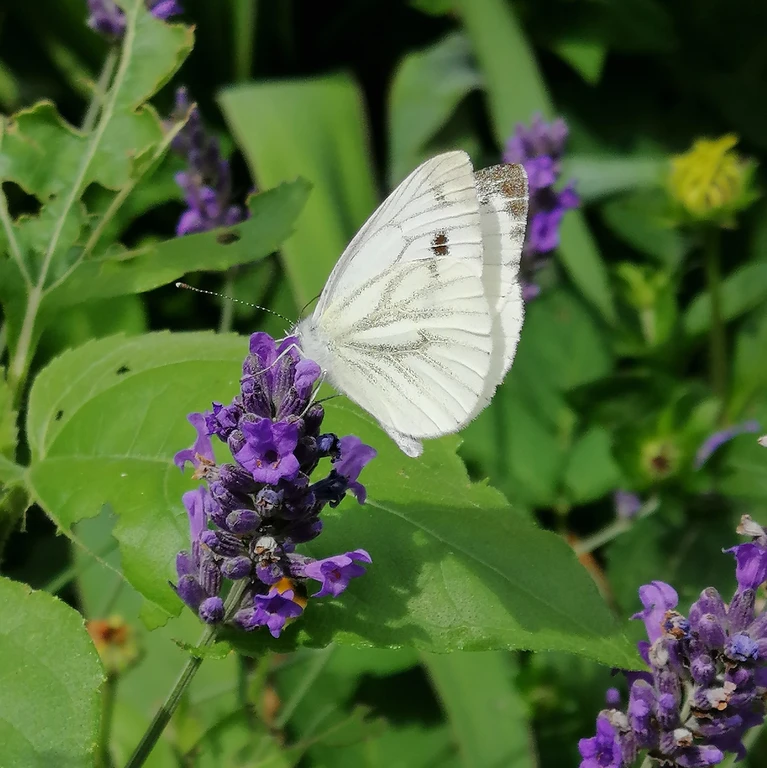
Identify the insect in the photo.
Pieris napi
